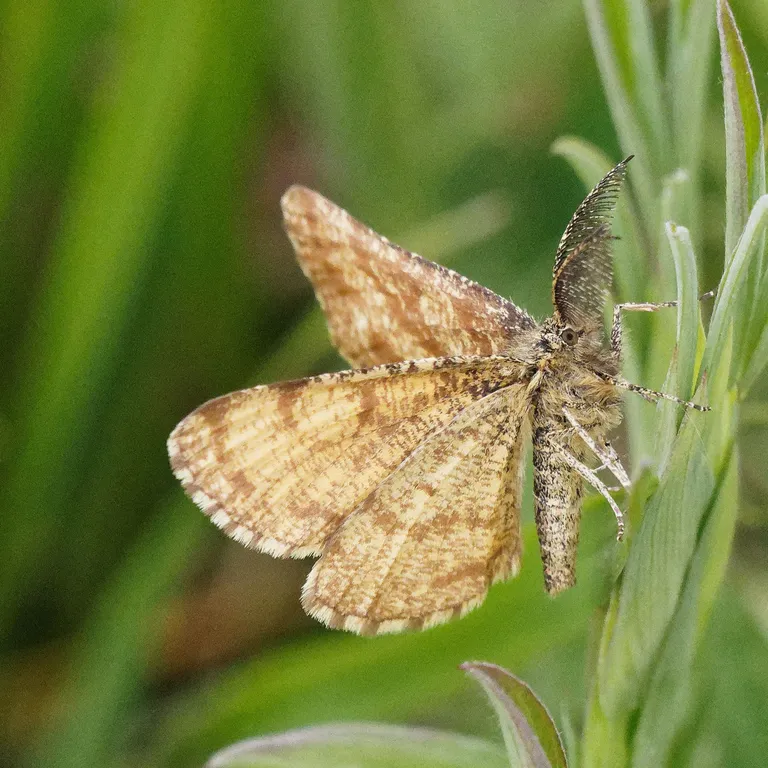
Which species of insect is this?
Ematurga atomaria
